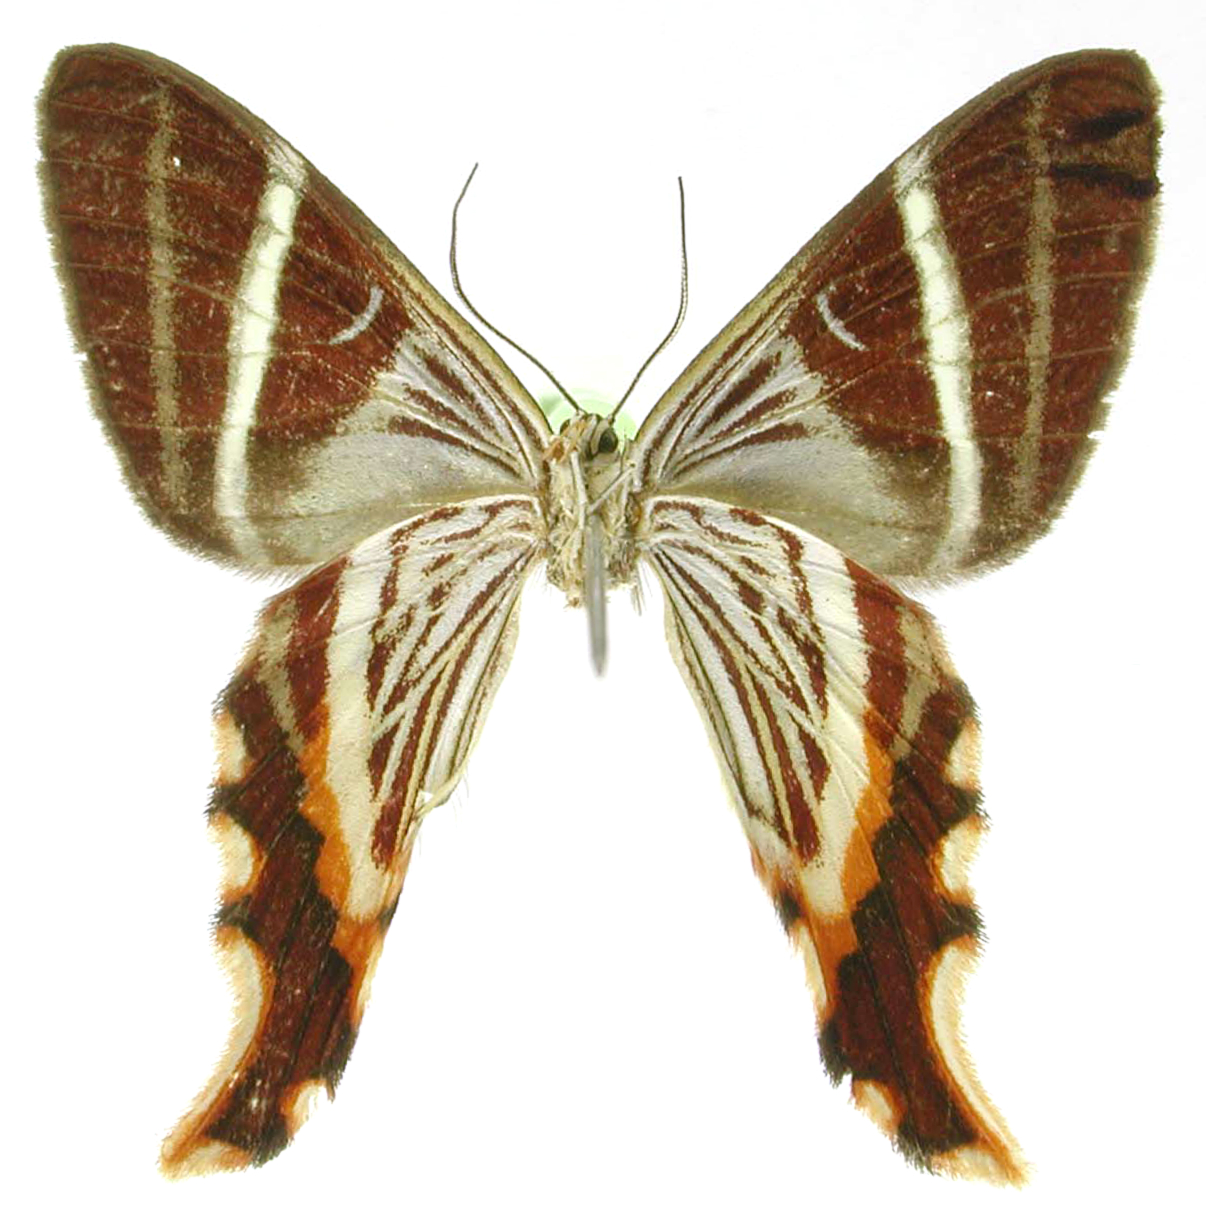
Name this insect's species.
Erateina aida
